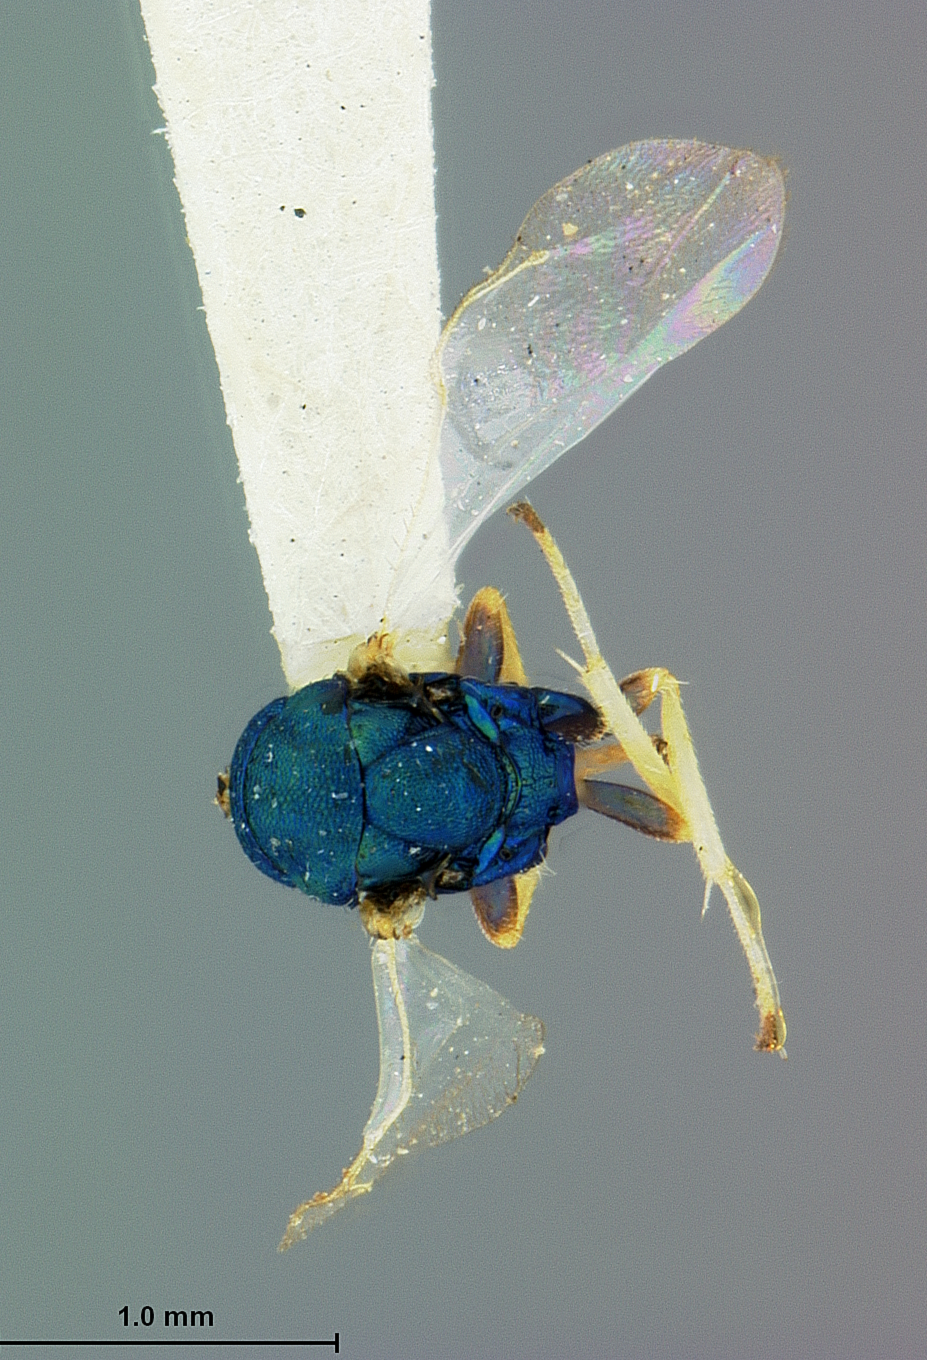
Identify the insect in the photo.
Catolaccus anthonomi
